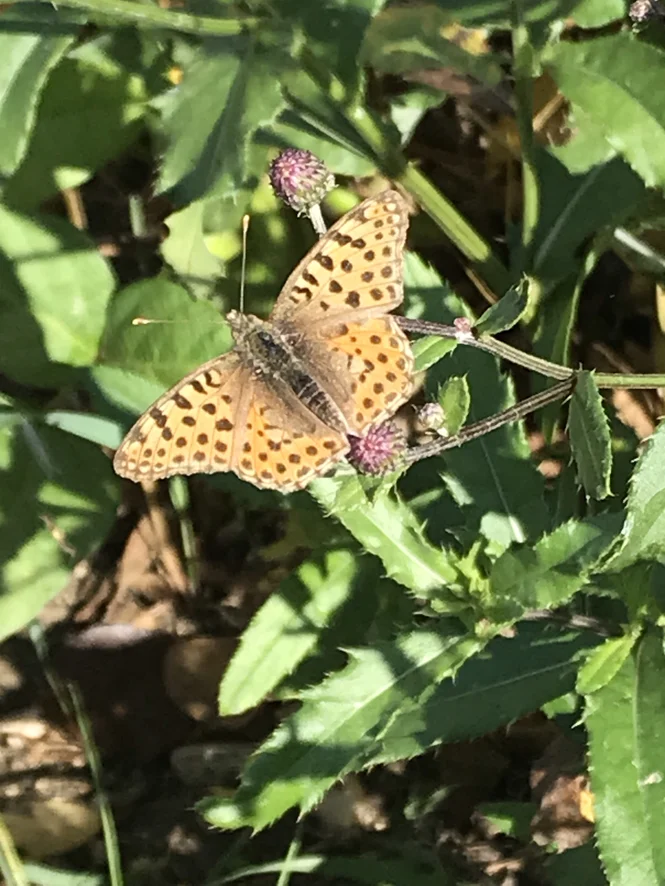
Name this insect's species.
Issoria lathonia
